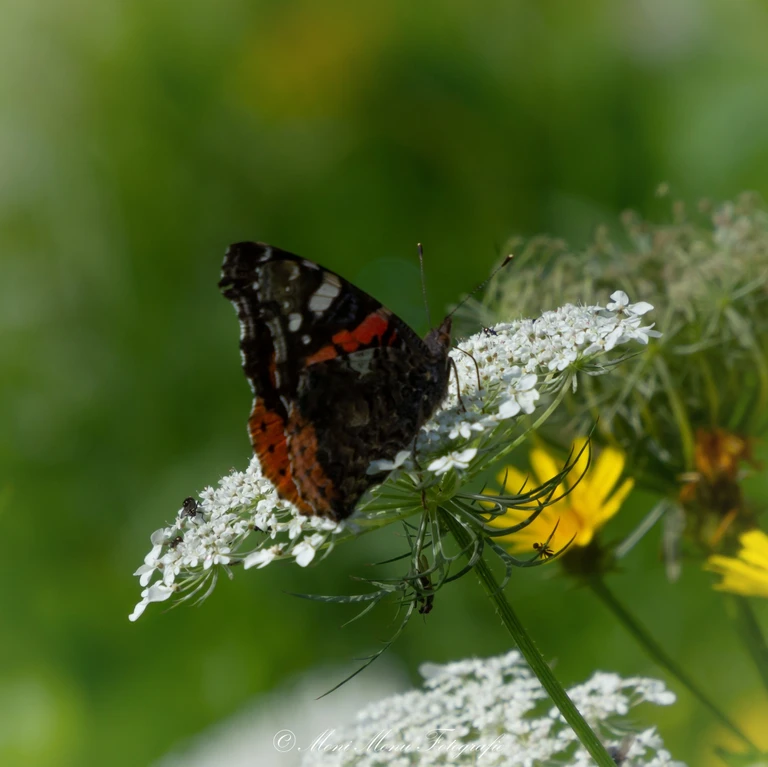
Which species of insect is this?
Vanessa atalanta
